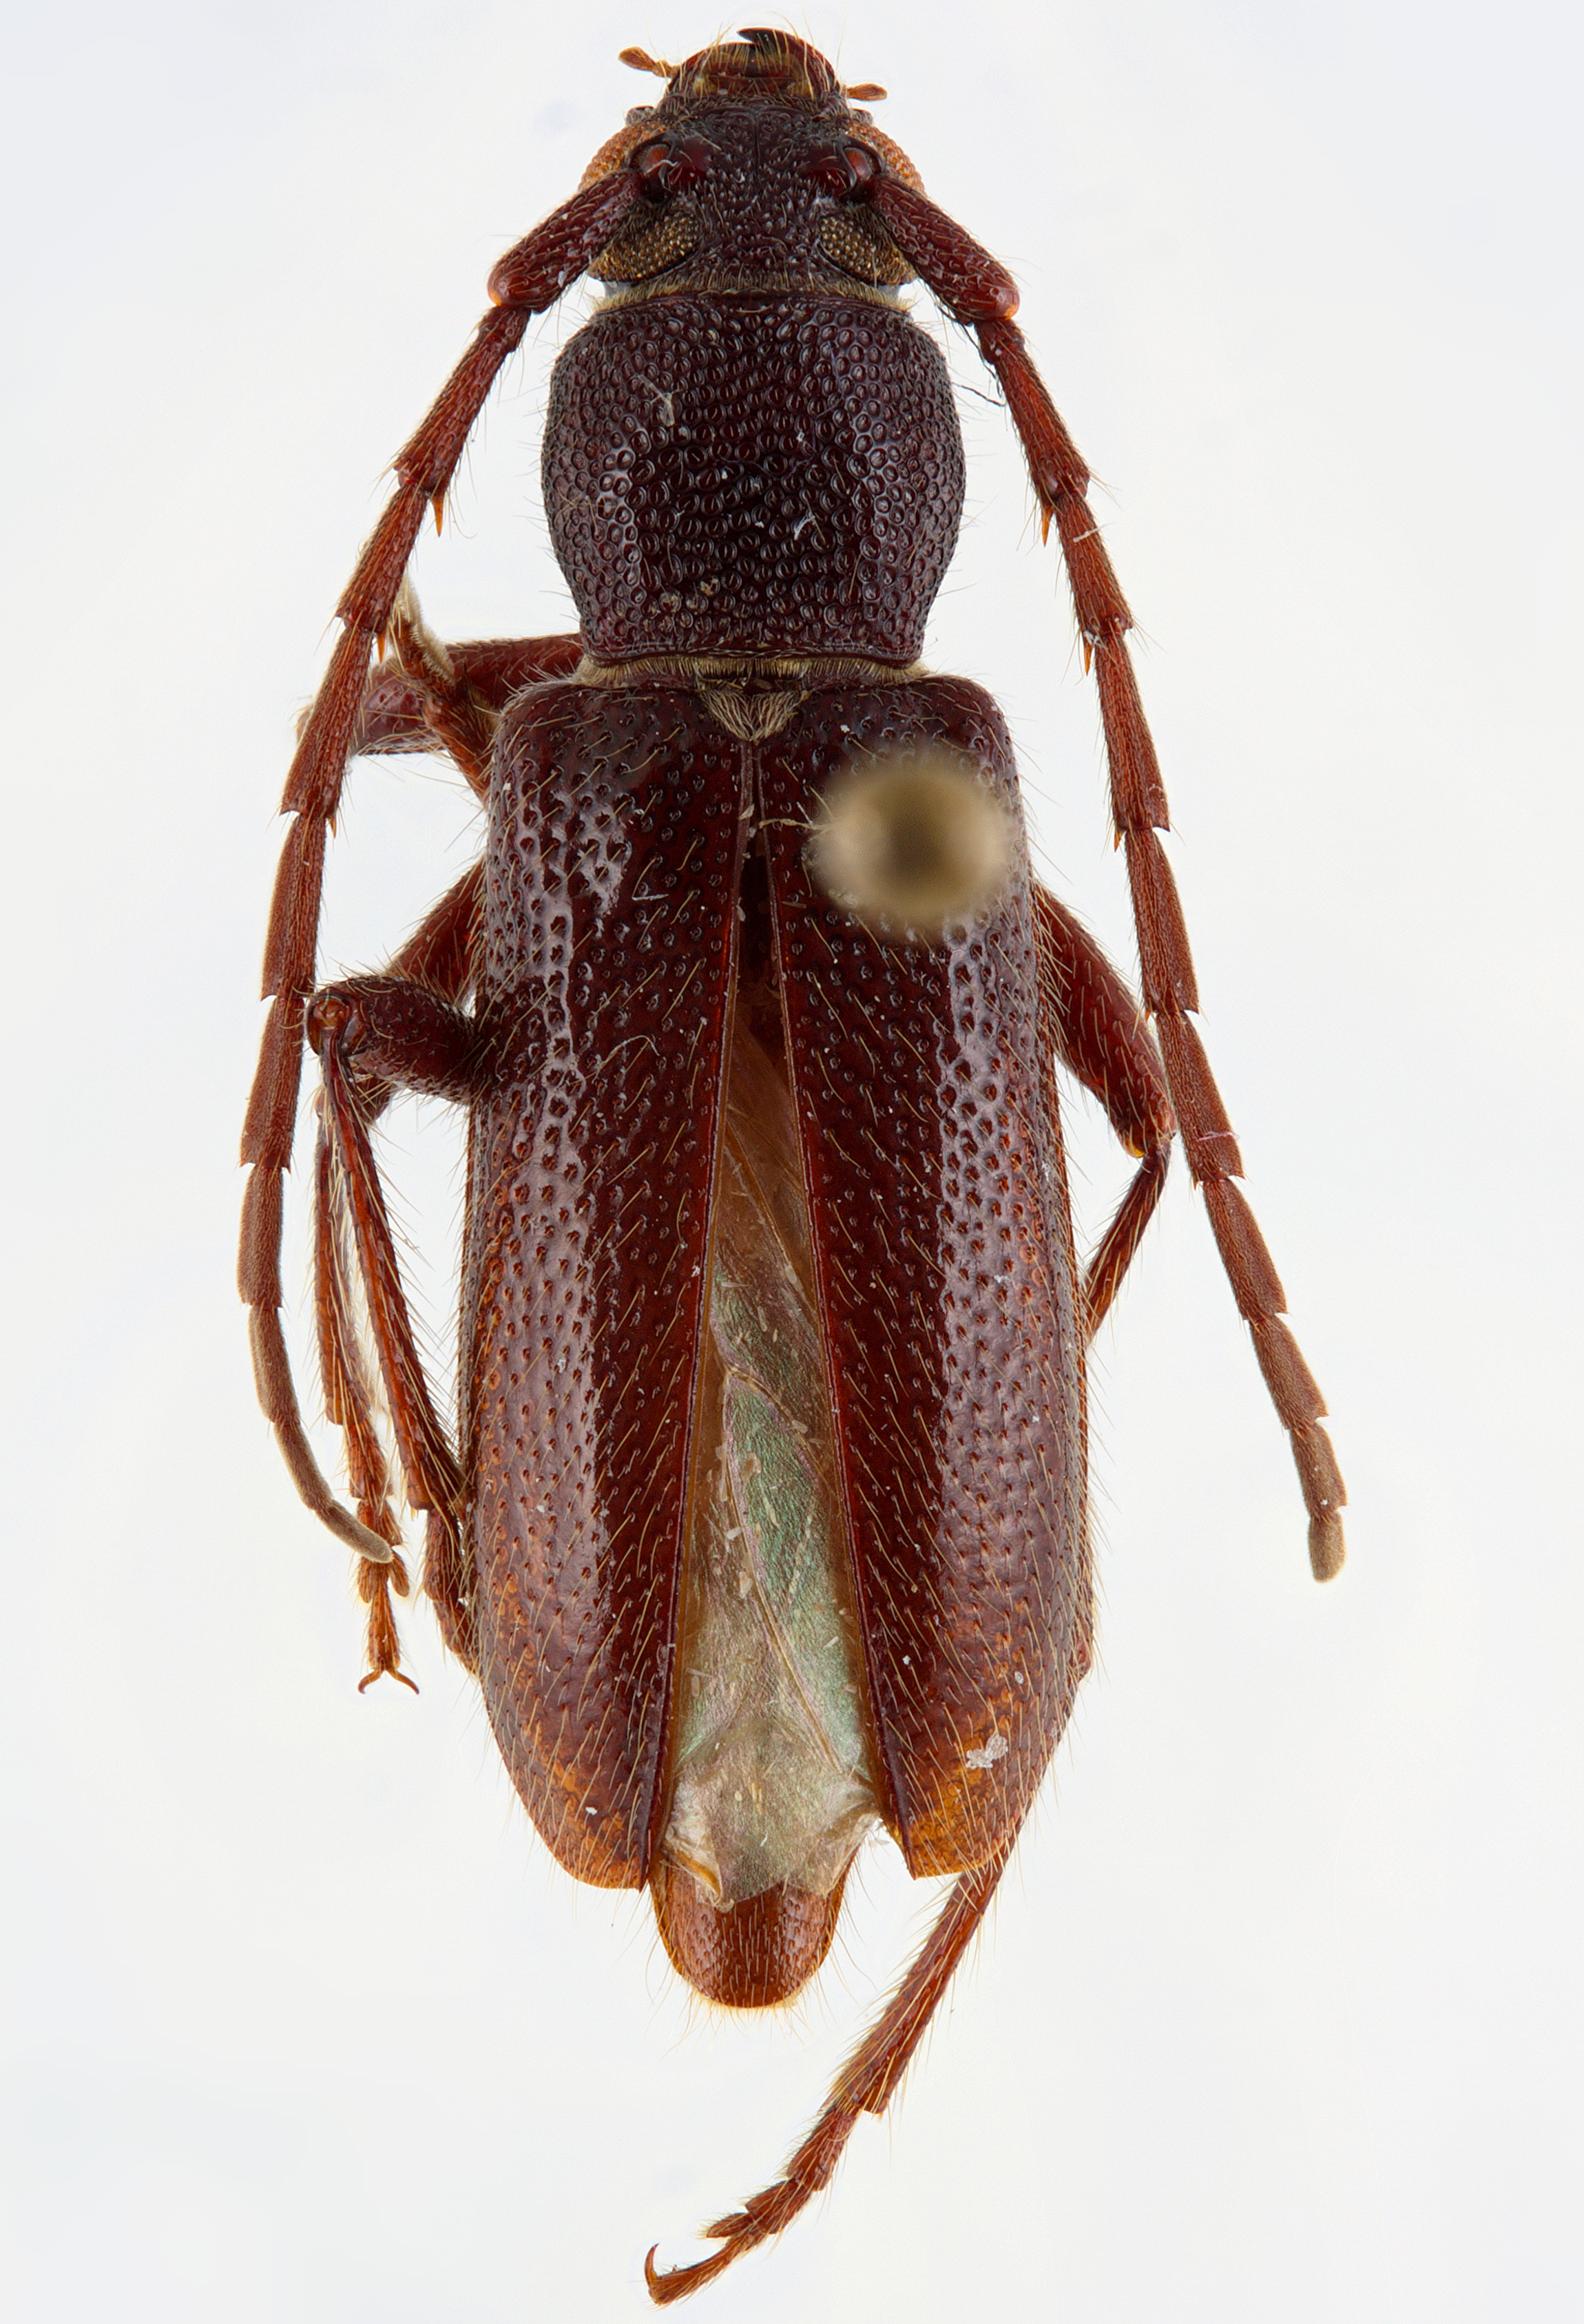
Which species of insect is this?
Gymnopsyra bupalpa
